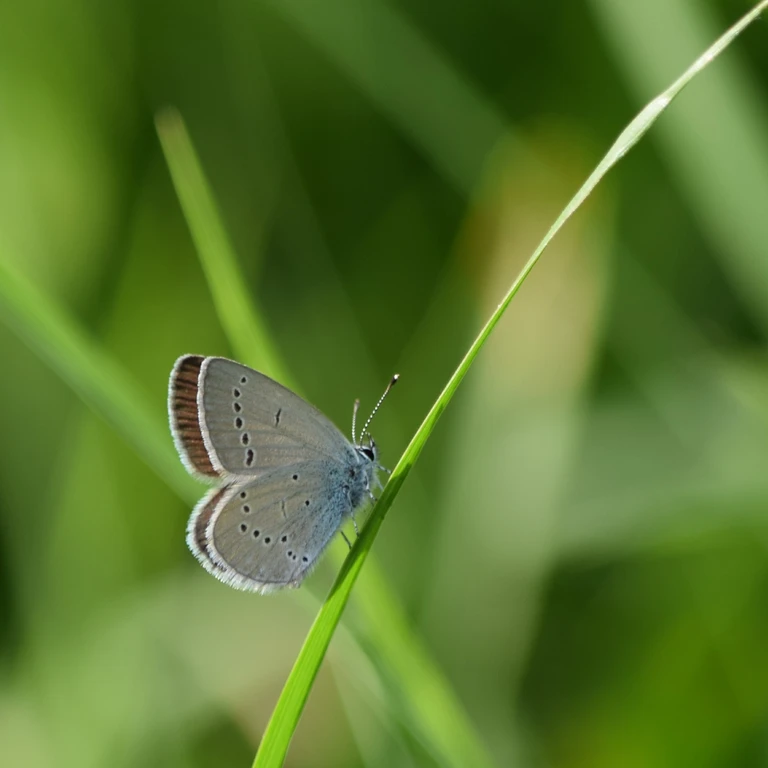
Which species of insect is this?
Cupido minimus
